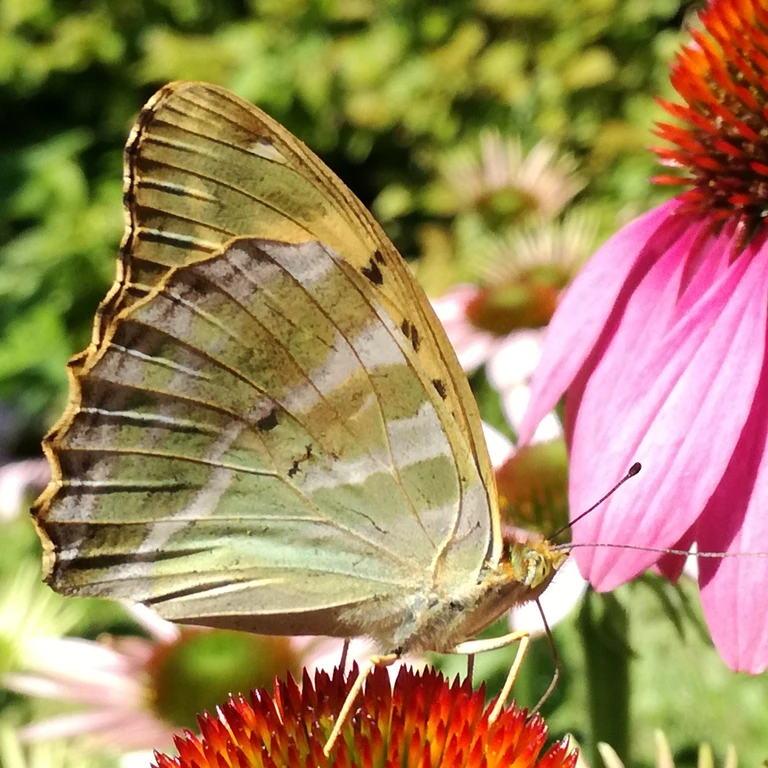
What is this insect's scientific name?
Argynnis paphia
